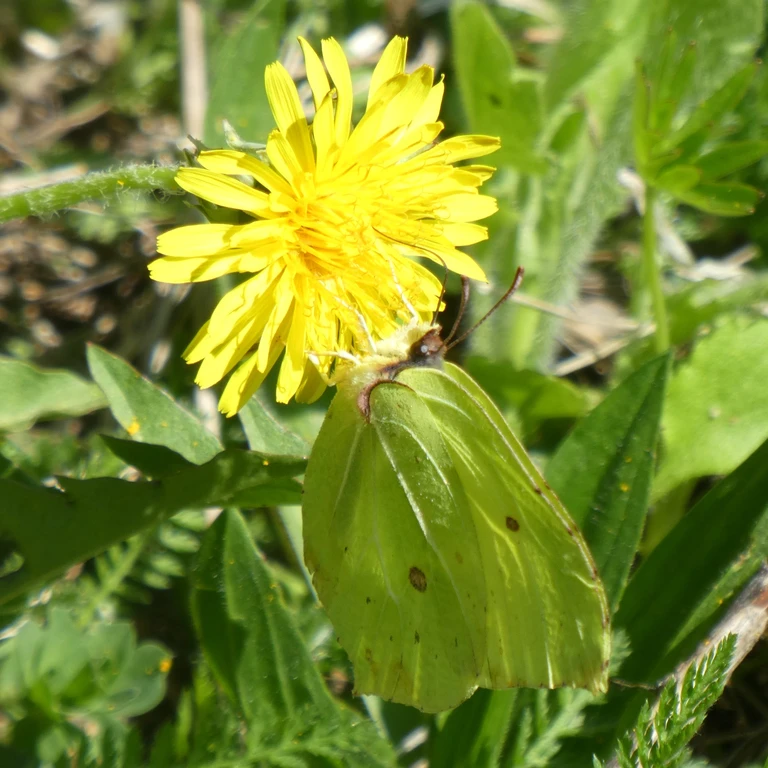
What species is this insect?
Gonepteryx rhamni
